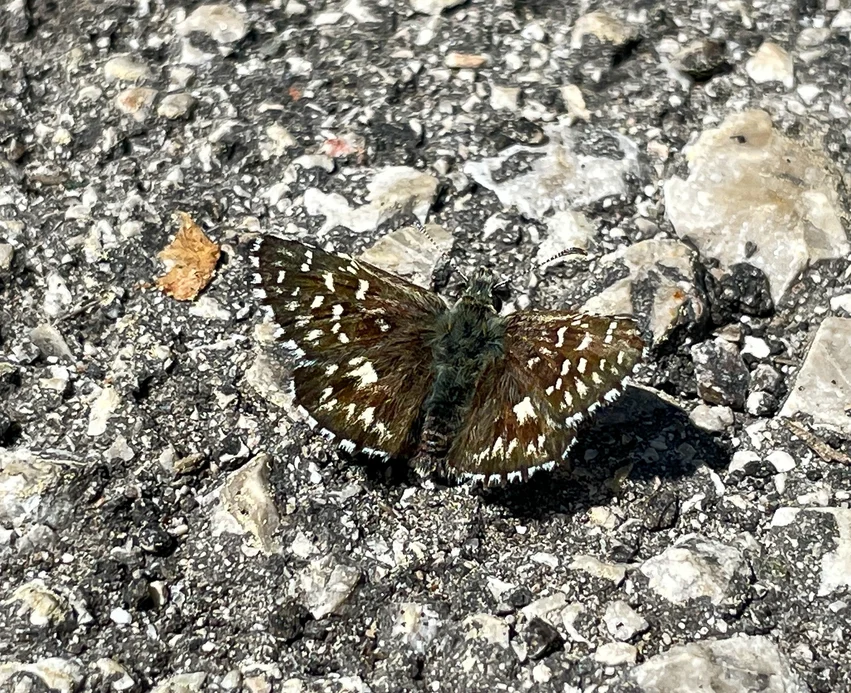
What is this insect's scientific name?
Pyrgus malvae
